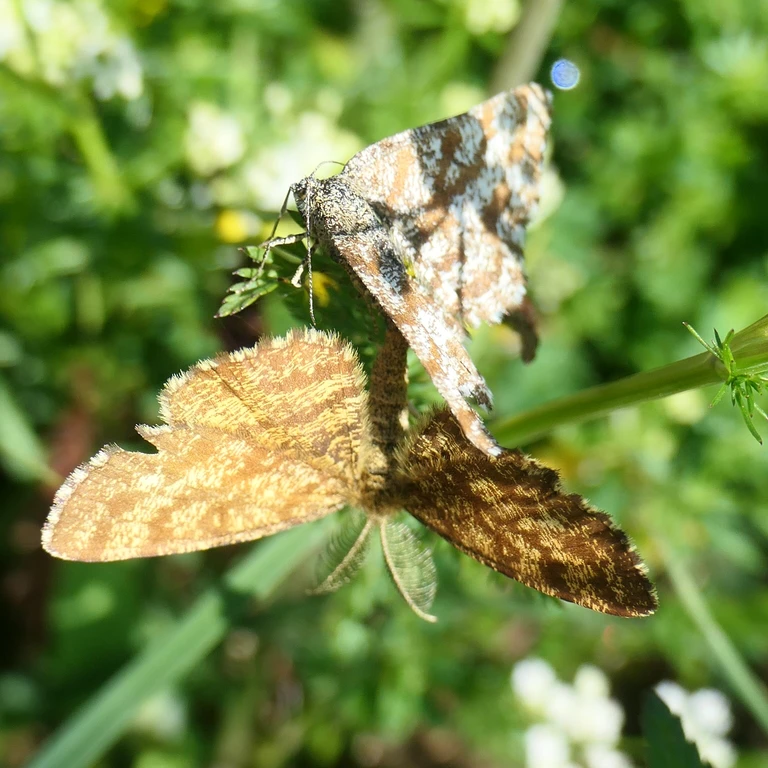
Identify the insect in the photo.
Ematurga atomaria
